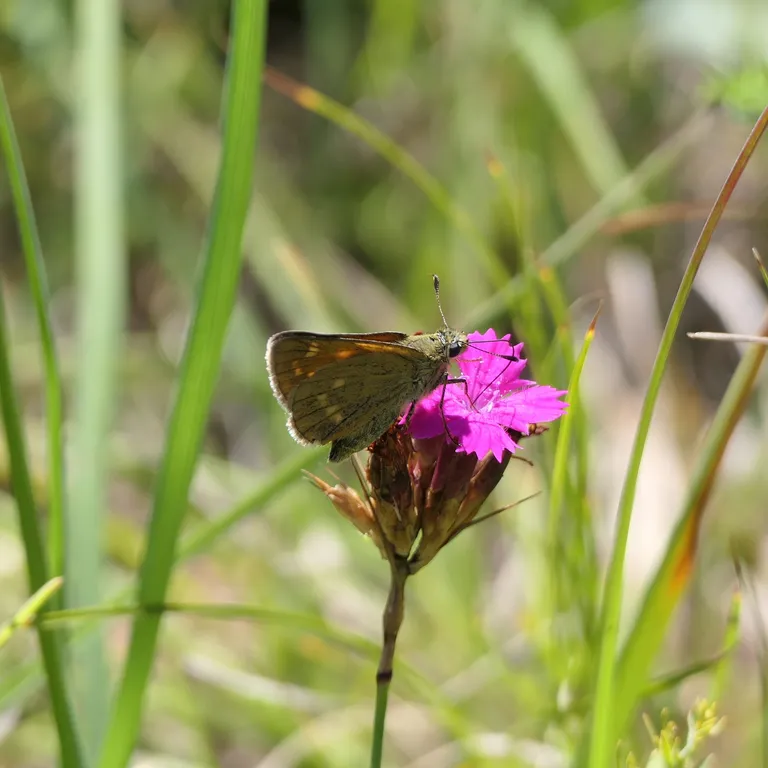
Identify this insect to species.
Ochlodes sylvanus (also Ochlodes venata)
